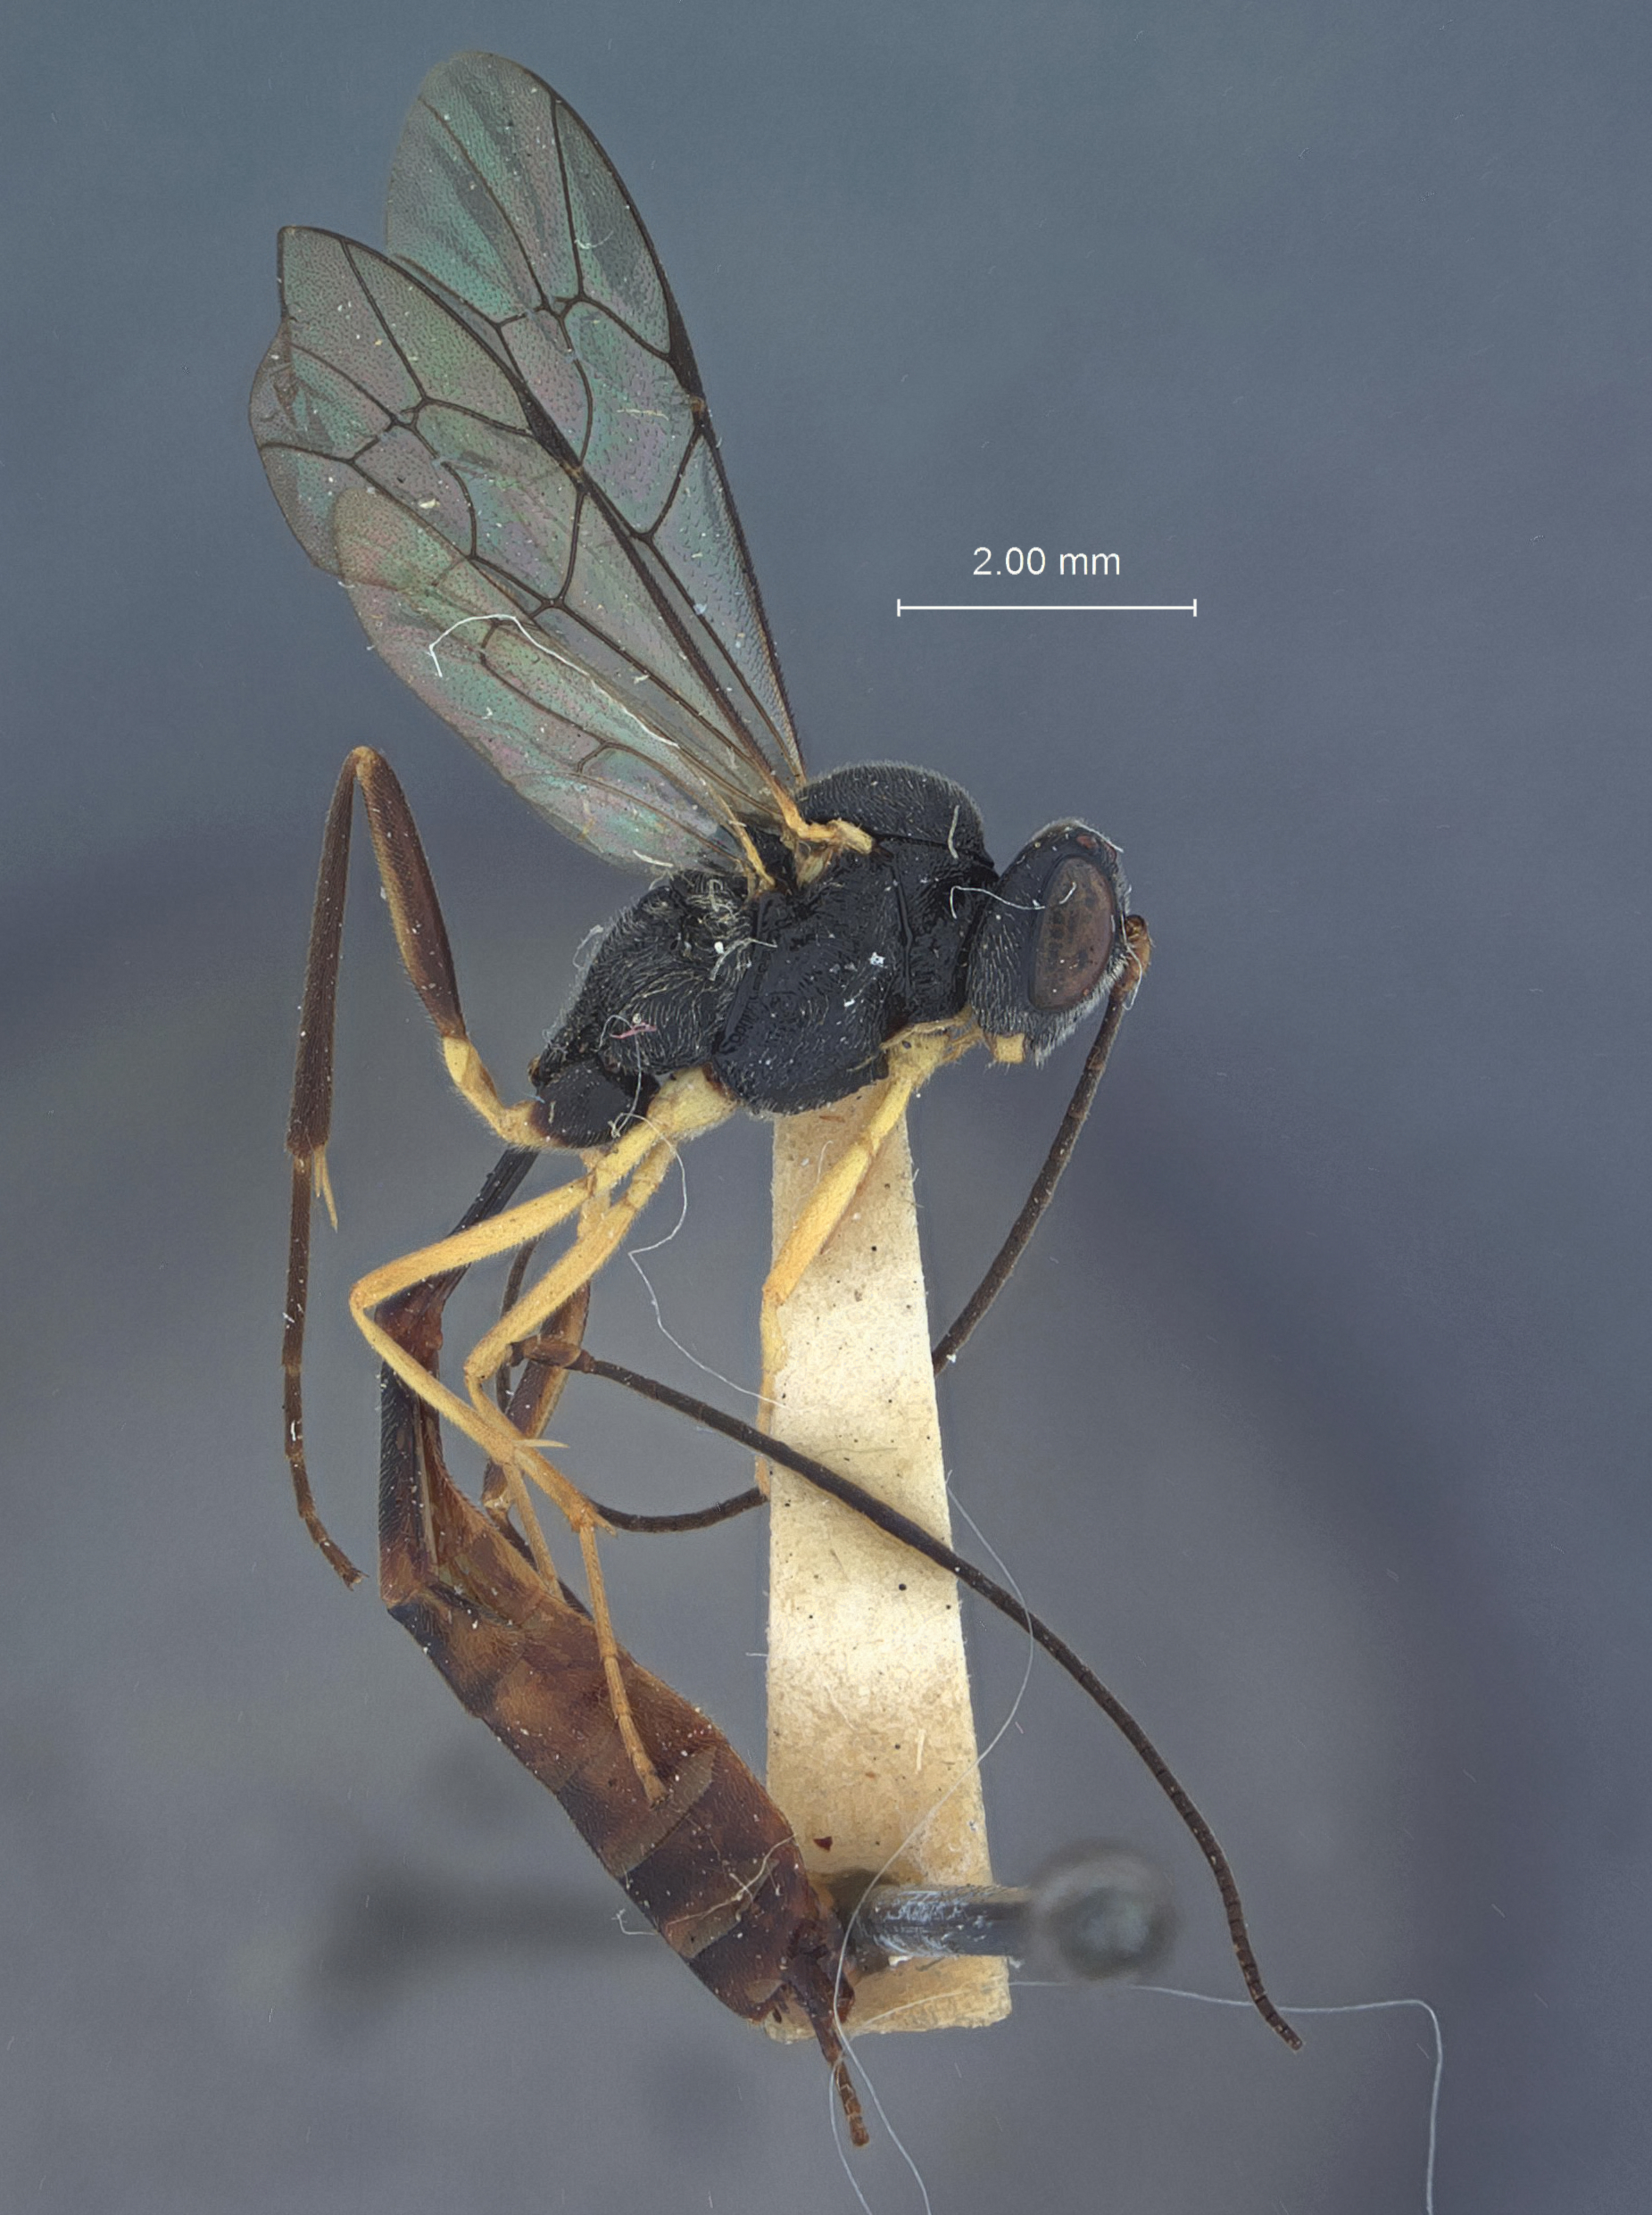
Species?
Idechthis patulus
